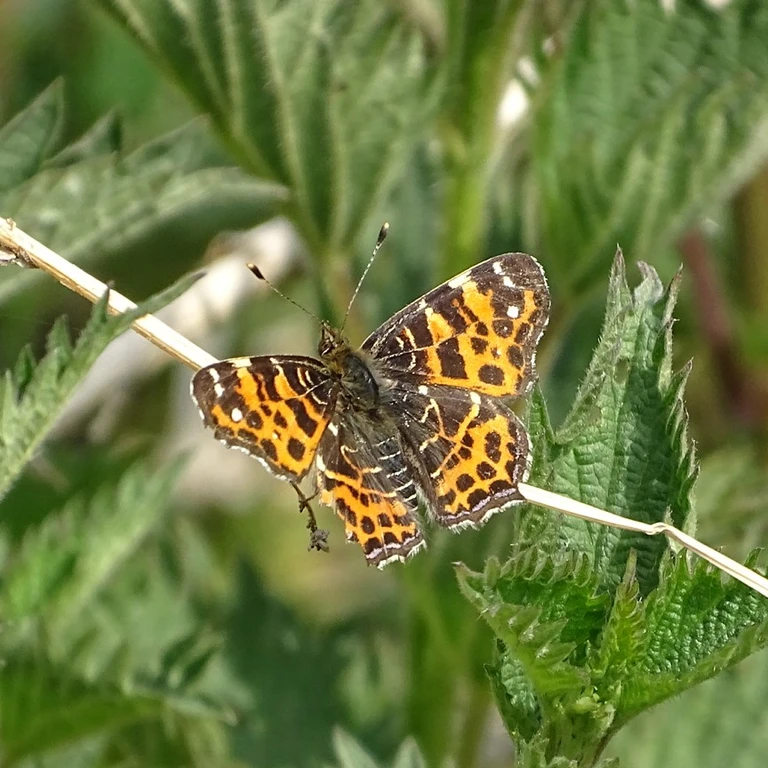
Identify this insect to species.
Araschnia levana
